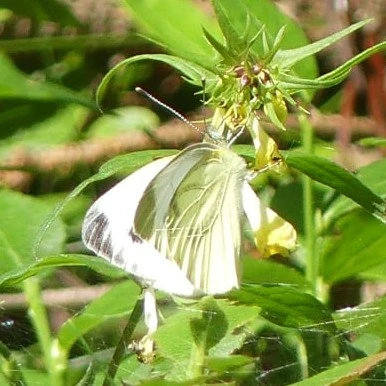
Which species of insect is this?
Pieris napi
